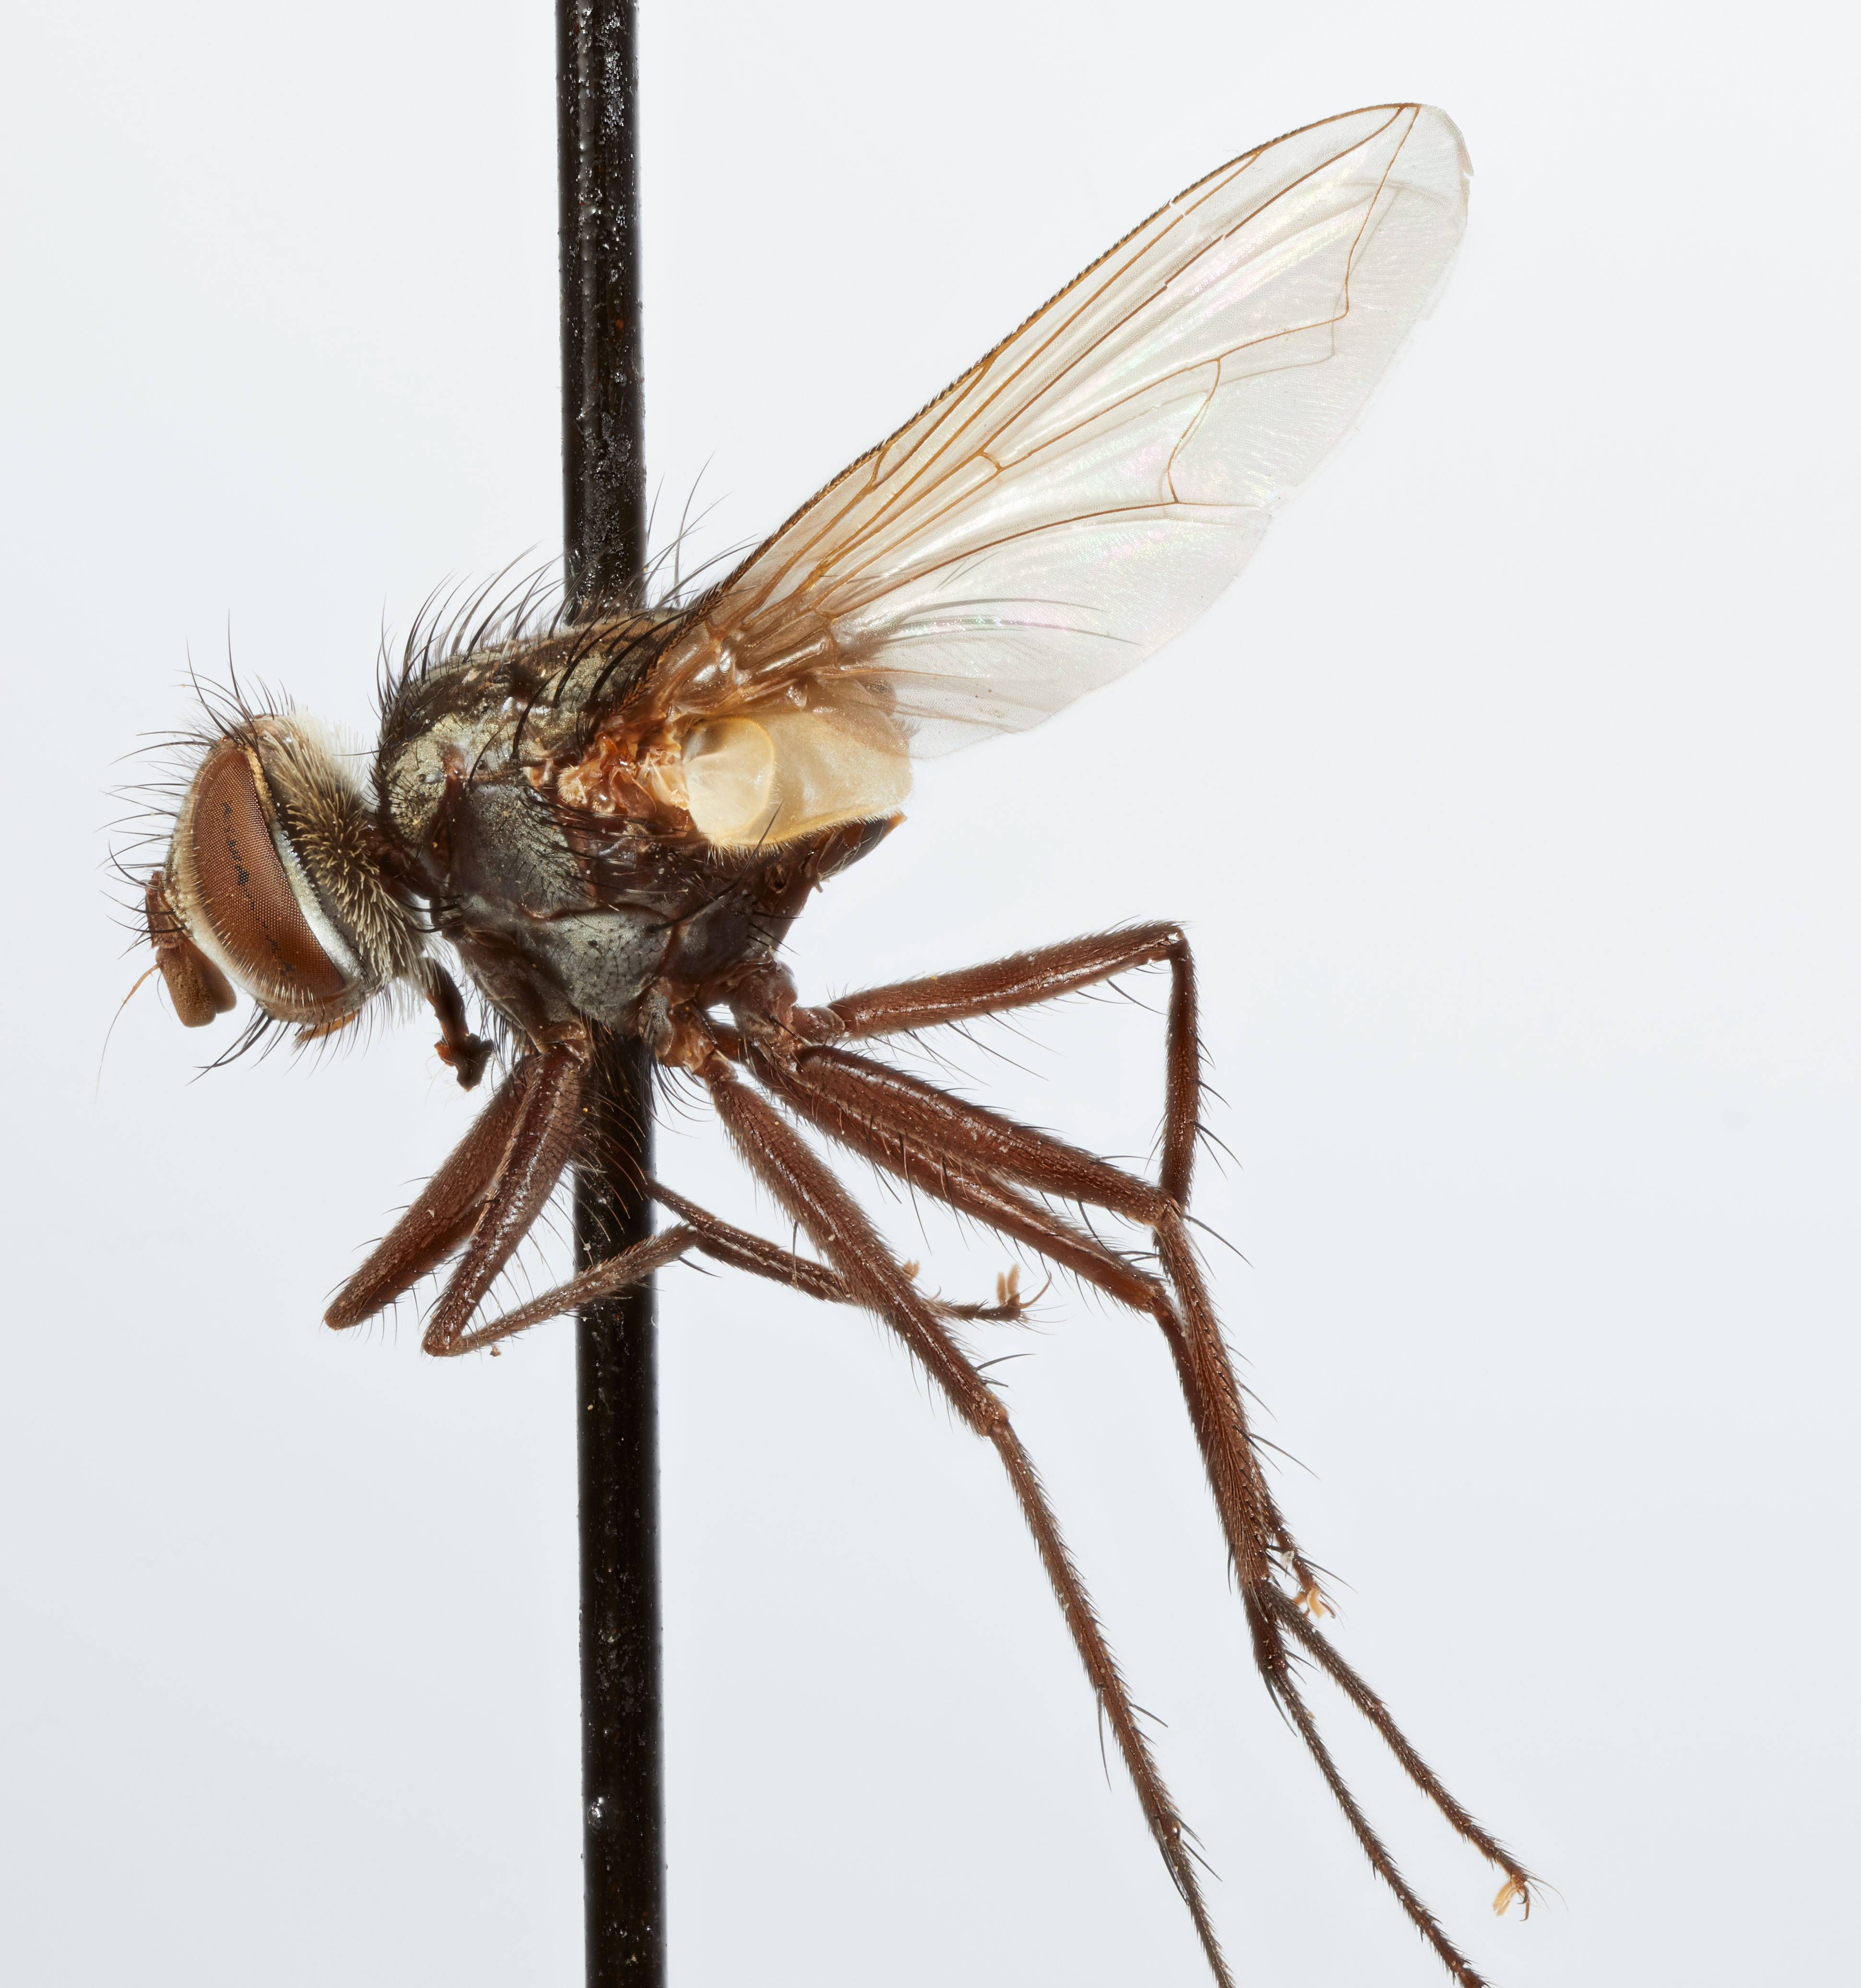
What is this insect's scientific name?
Tinanemorilla angustipennis
